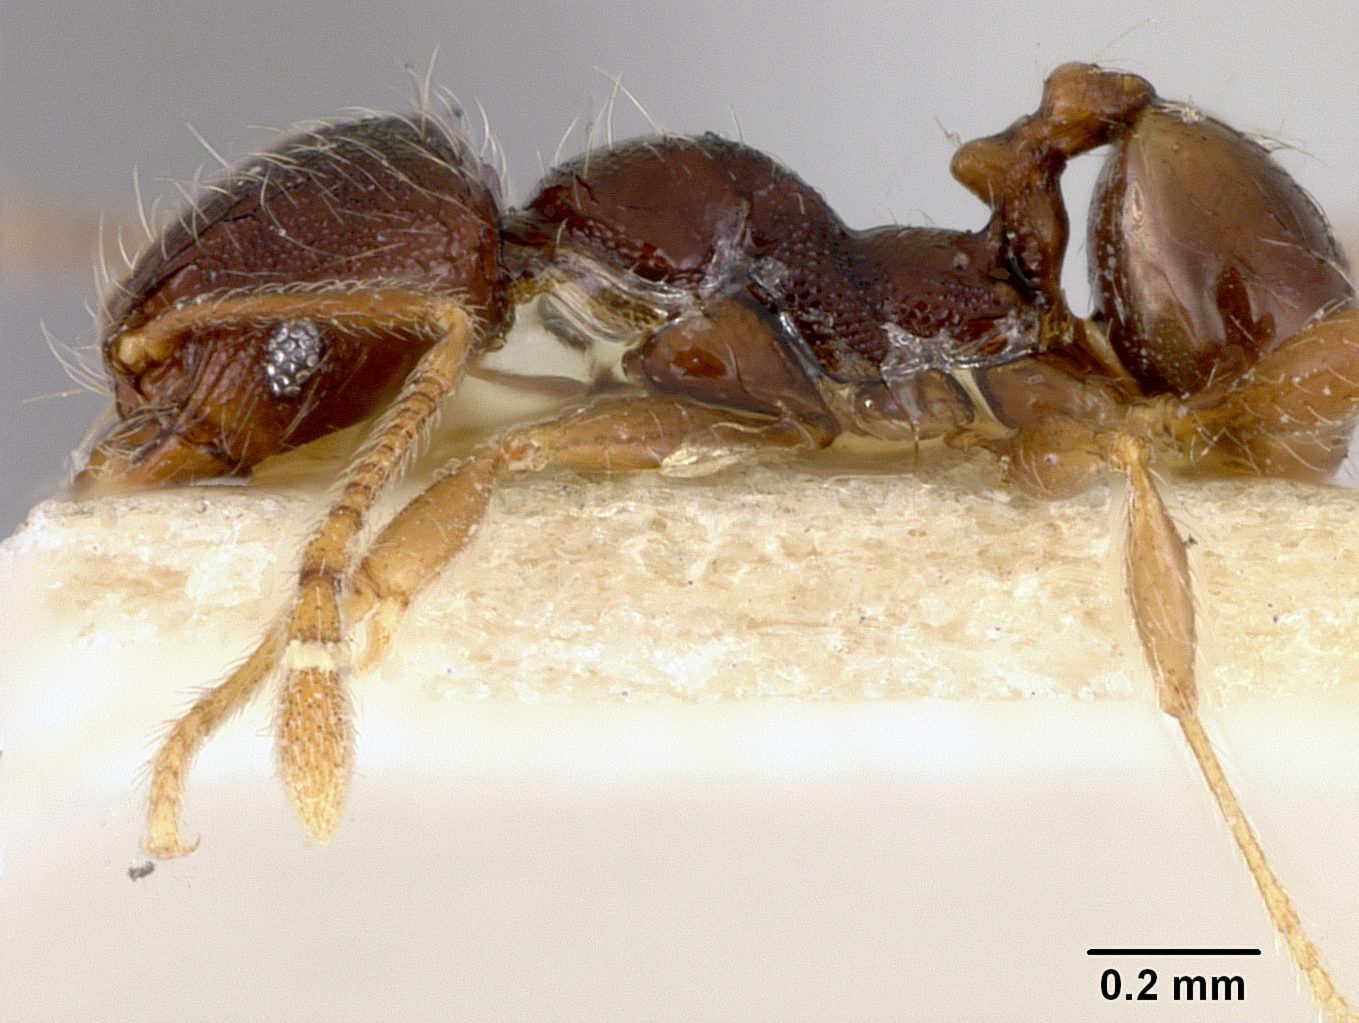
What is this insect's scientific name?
Pheidole wilsoni
